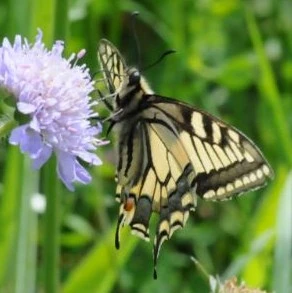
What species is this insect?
Papilio machaon
